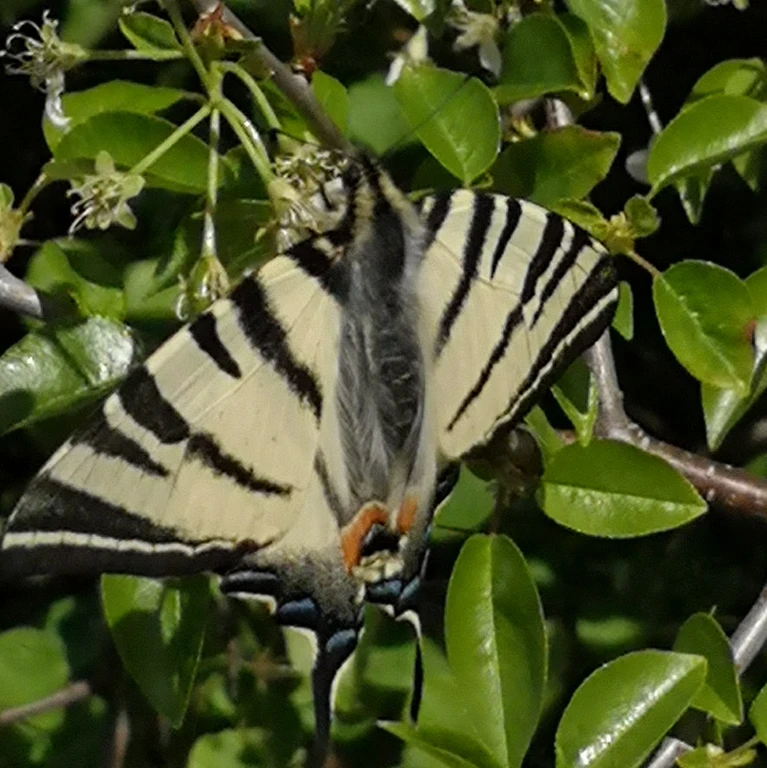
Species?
Iphiclides podalirius
